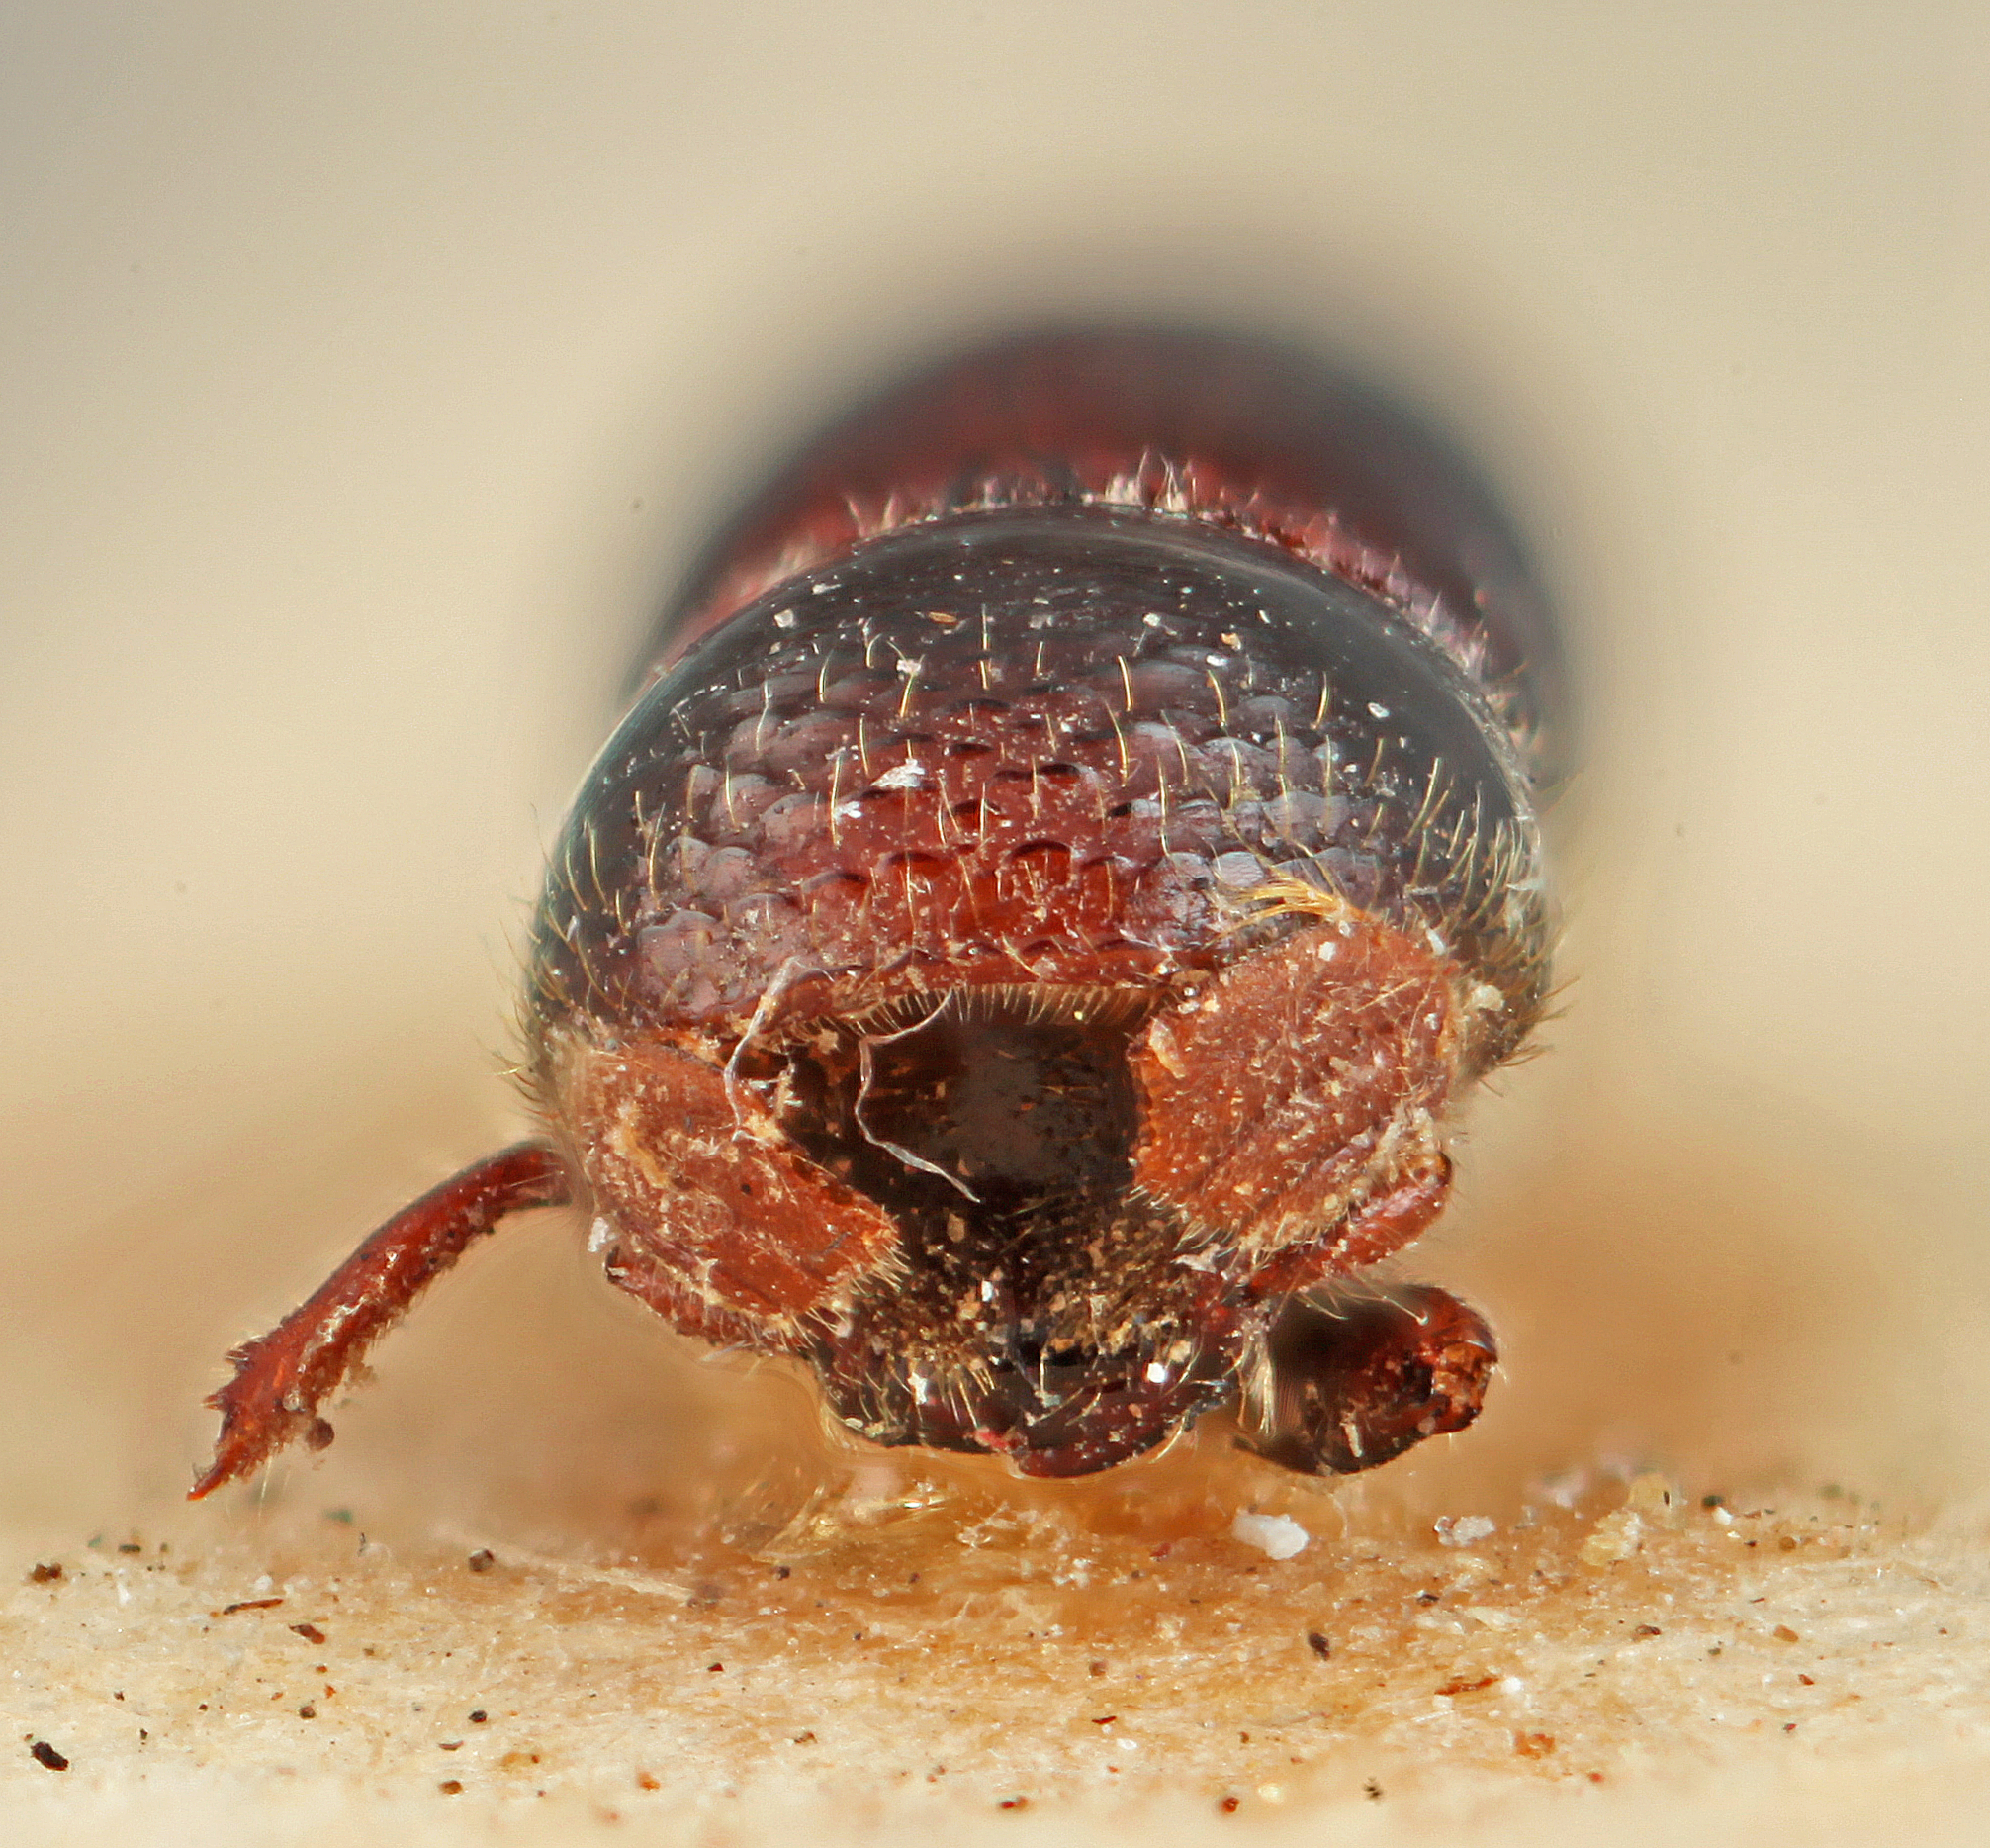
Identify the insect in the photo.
Corthylus bolivianus
